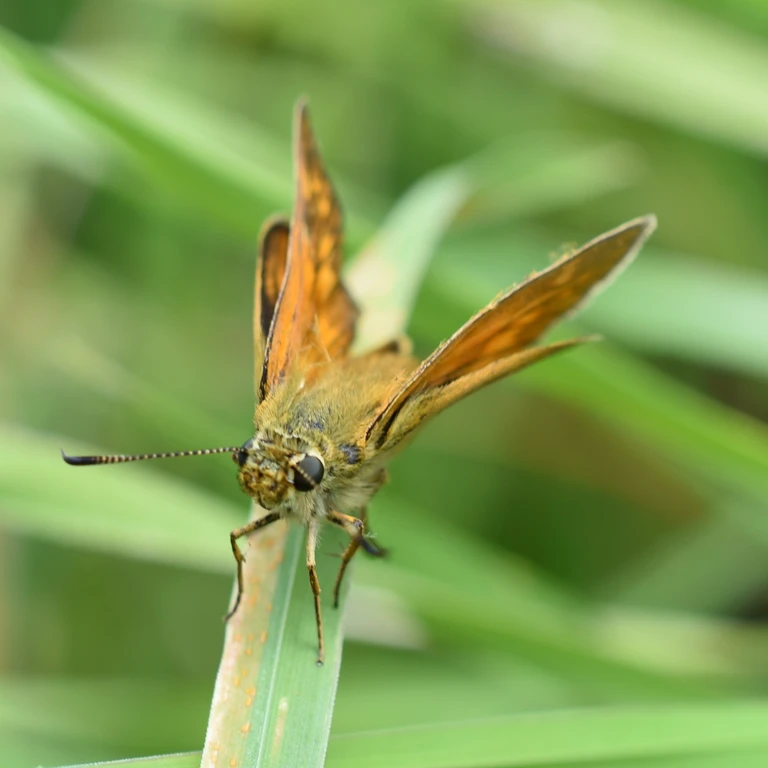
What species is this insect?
Ochlodes sylvanus (also Ochlodes venata)
